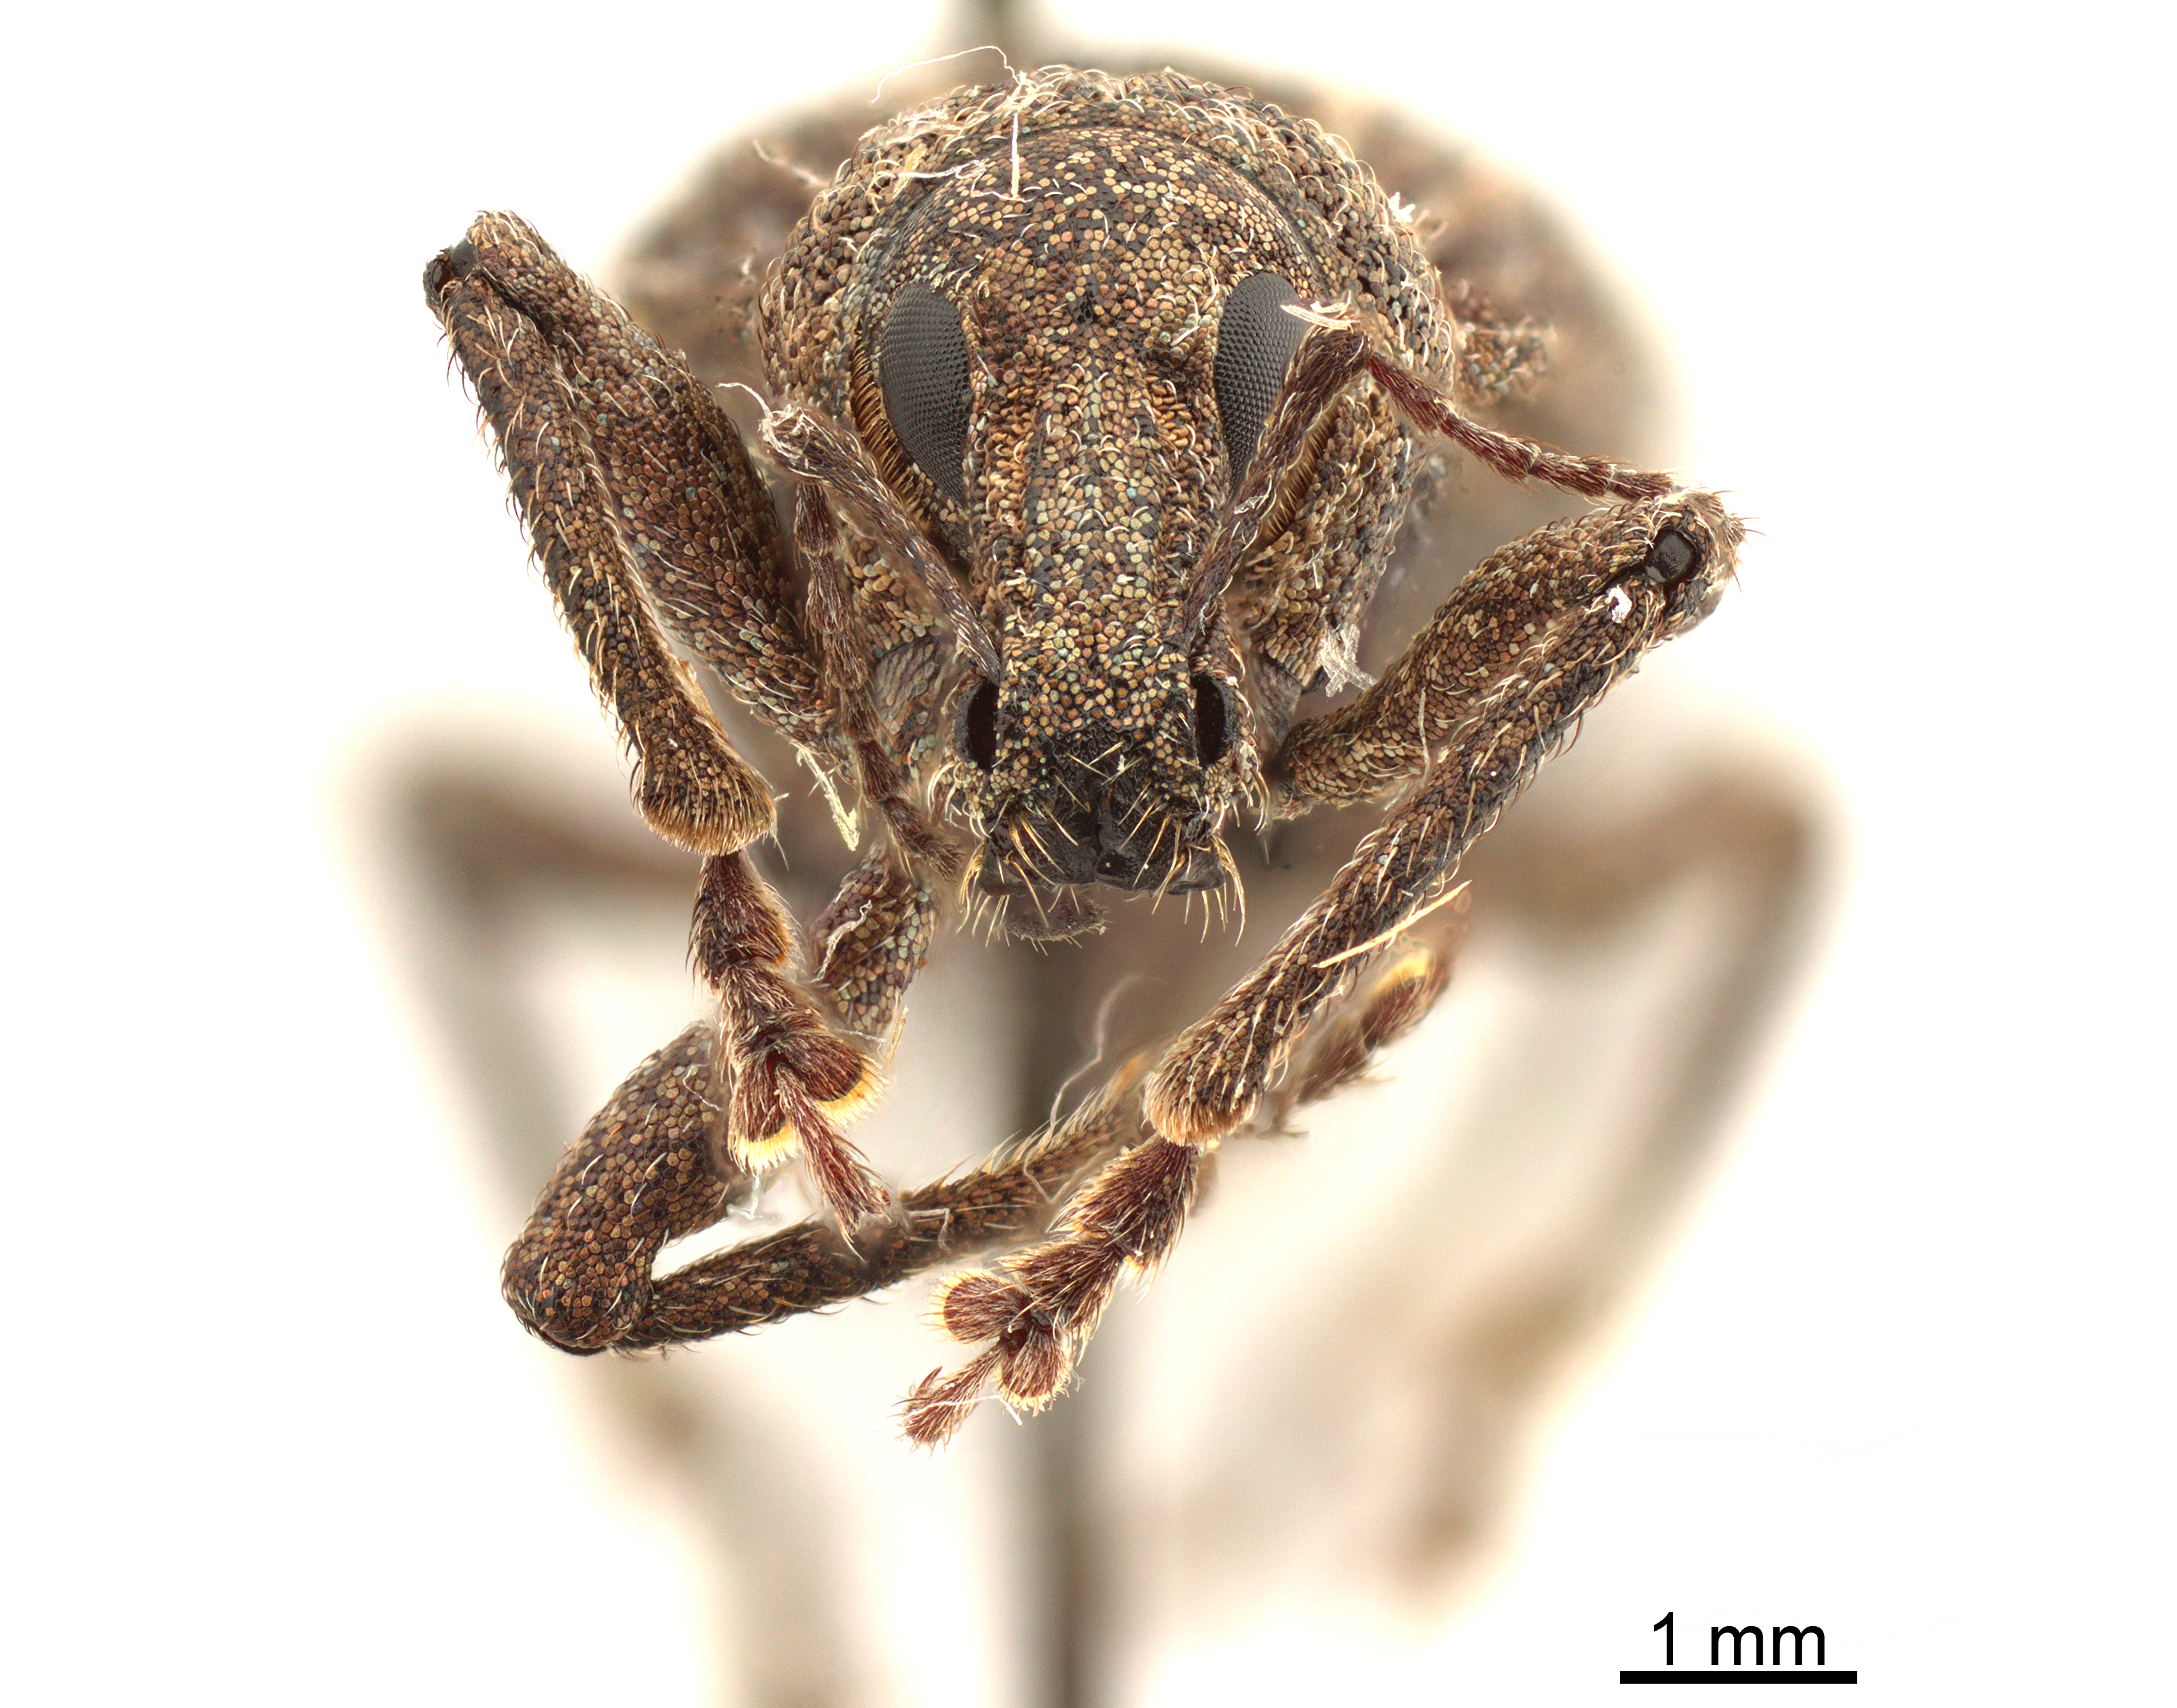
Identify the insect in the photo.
Adaleres humeralis
